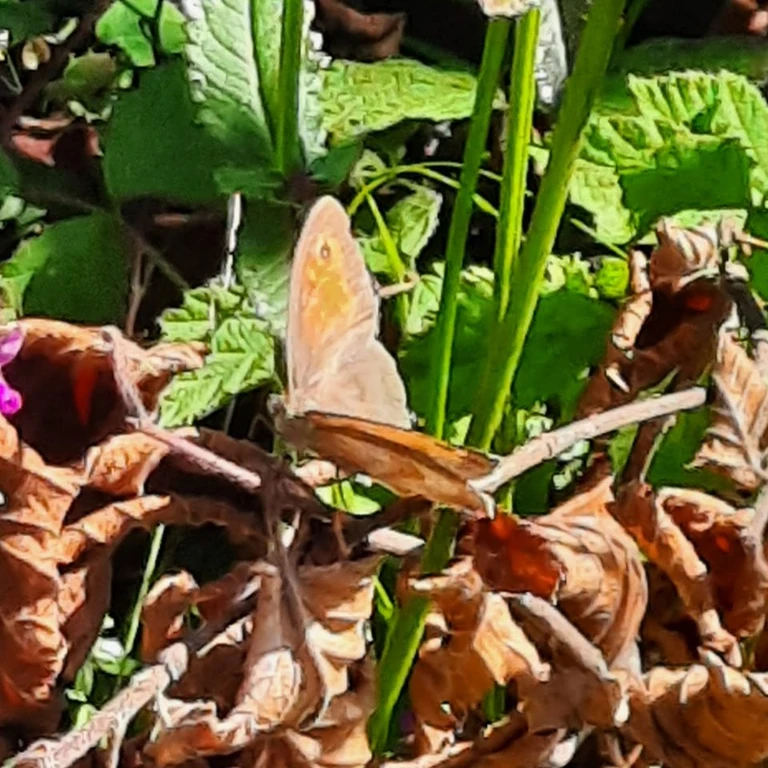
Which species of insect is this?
Maniola jurtina
